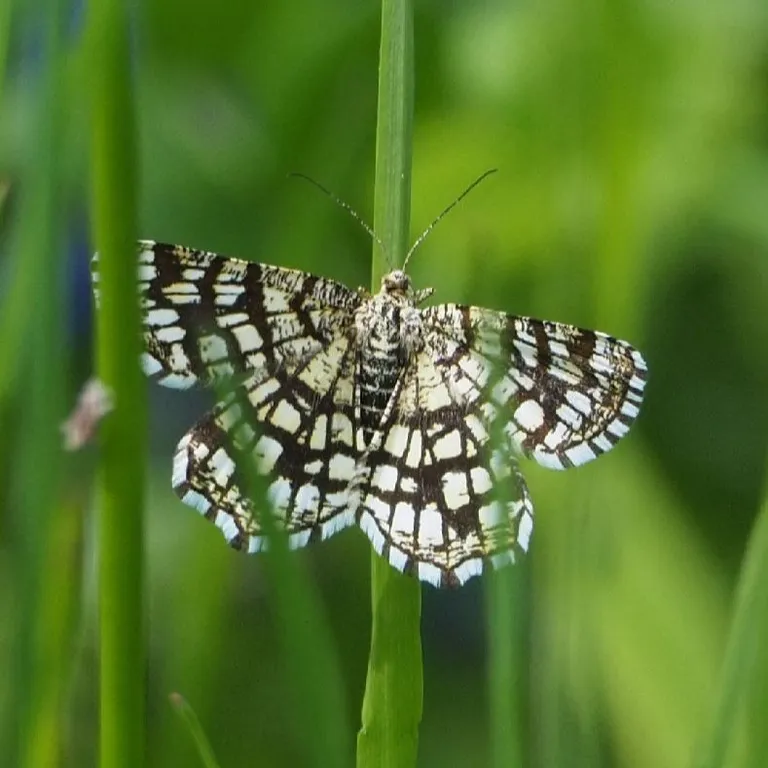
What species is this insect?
Chiasmia clathrata
